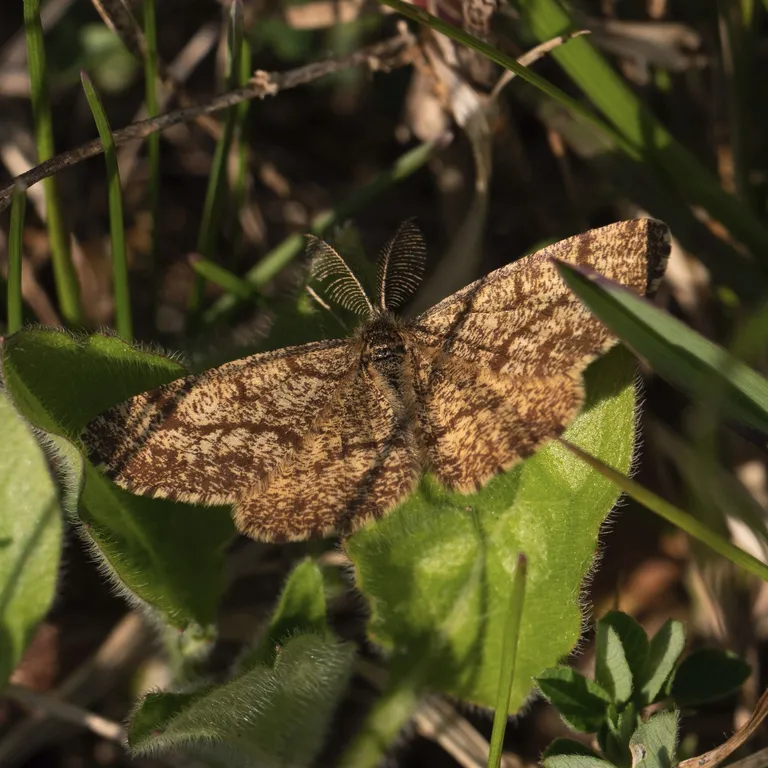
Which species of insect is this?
Ematurga atomaria
